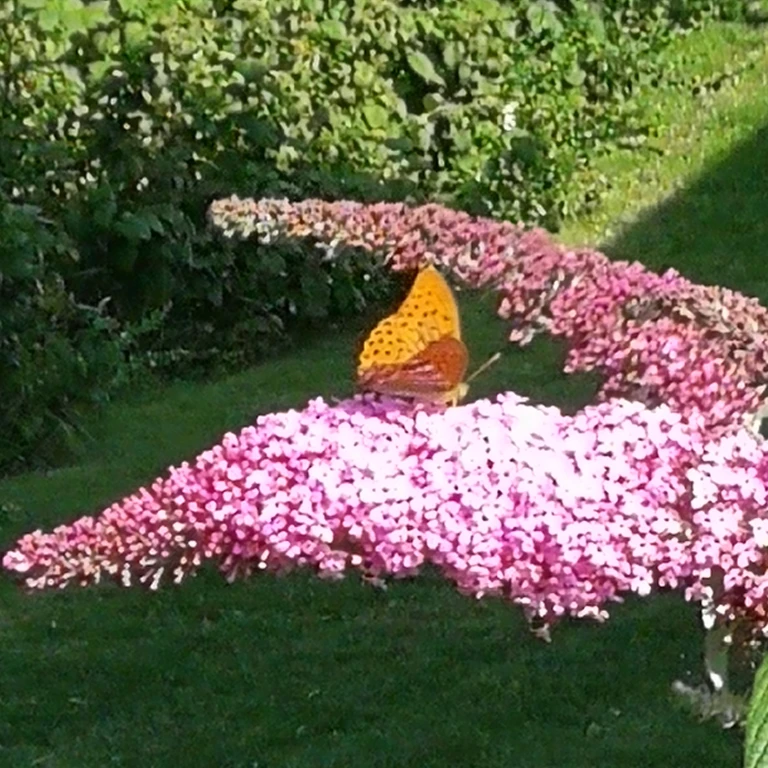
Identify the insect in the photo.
Argynnis paphia
